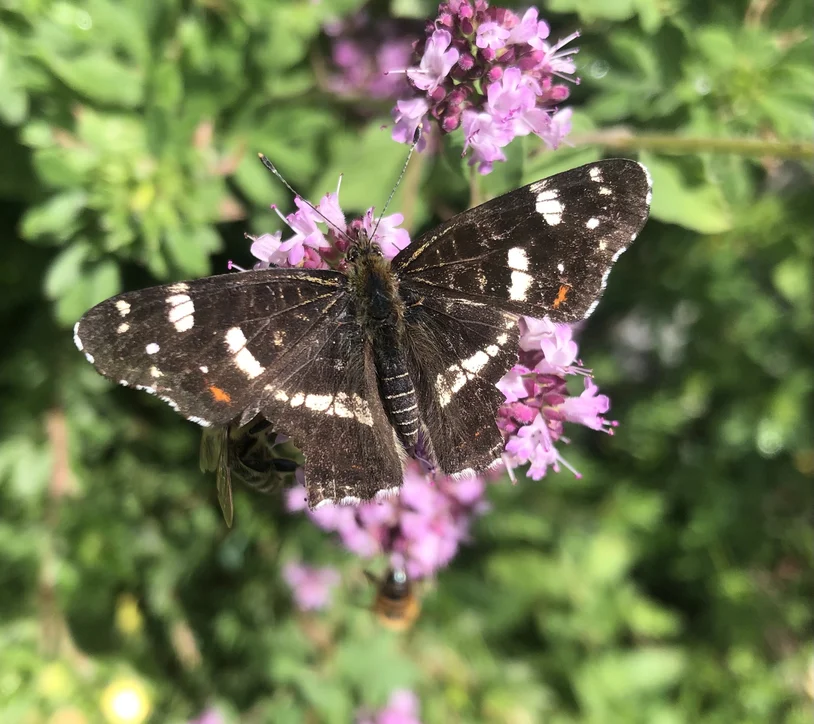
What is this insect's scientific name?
Araschnia levana
